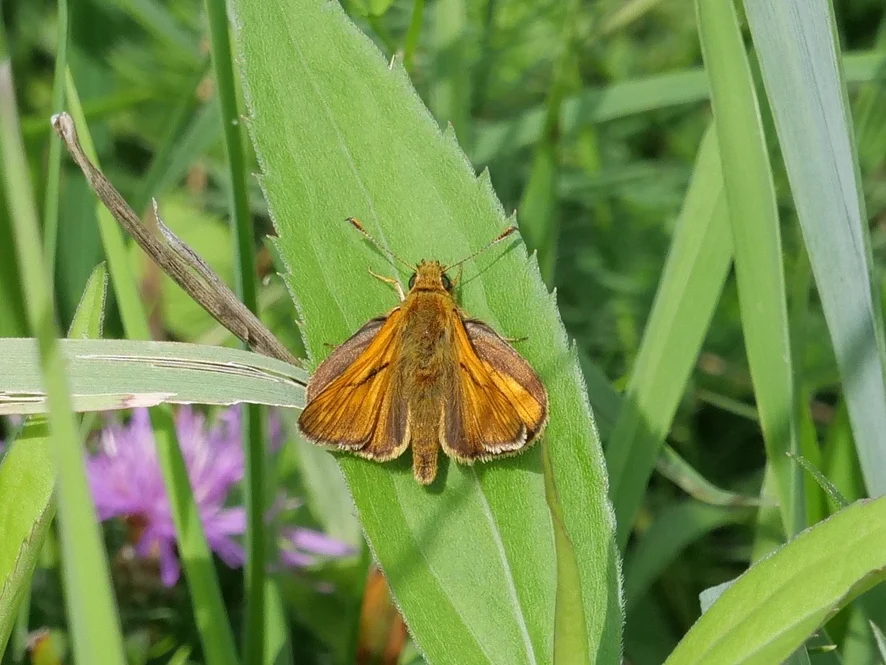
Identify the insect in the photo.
Ochlodes sylvanus (also Ochlodes venata)
